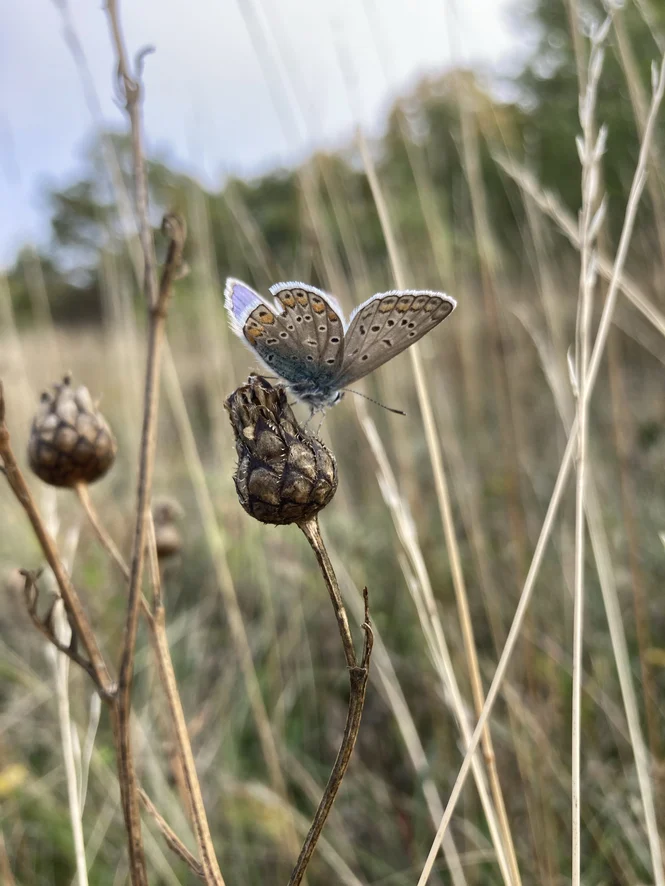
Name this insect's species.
Polyommatus icarus
